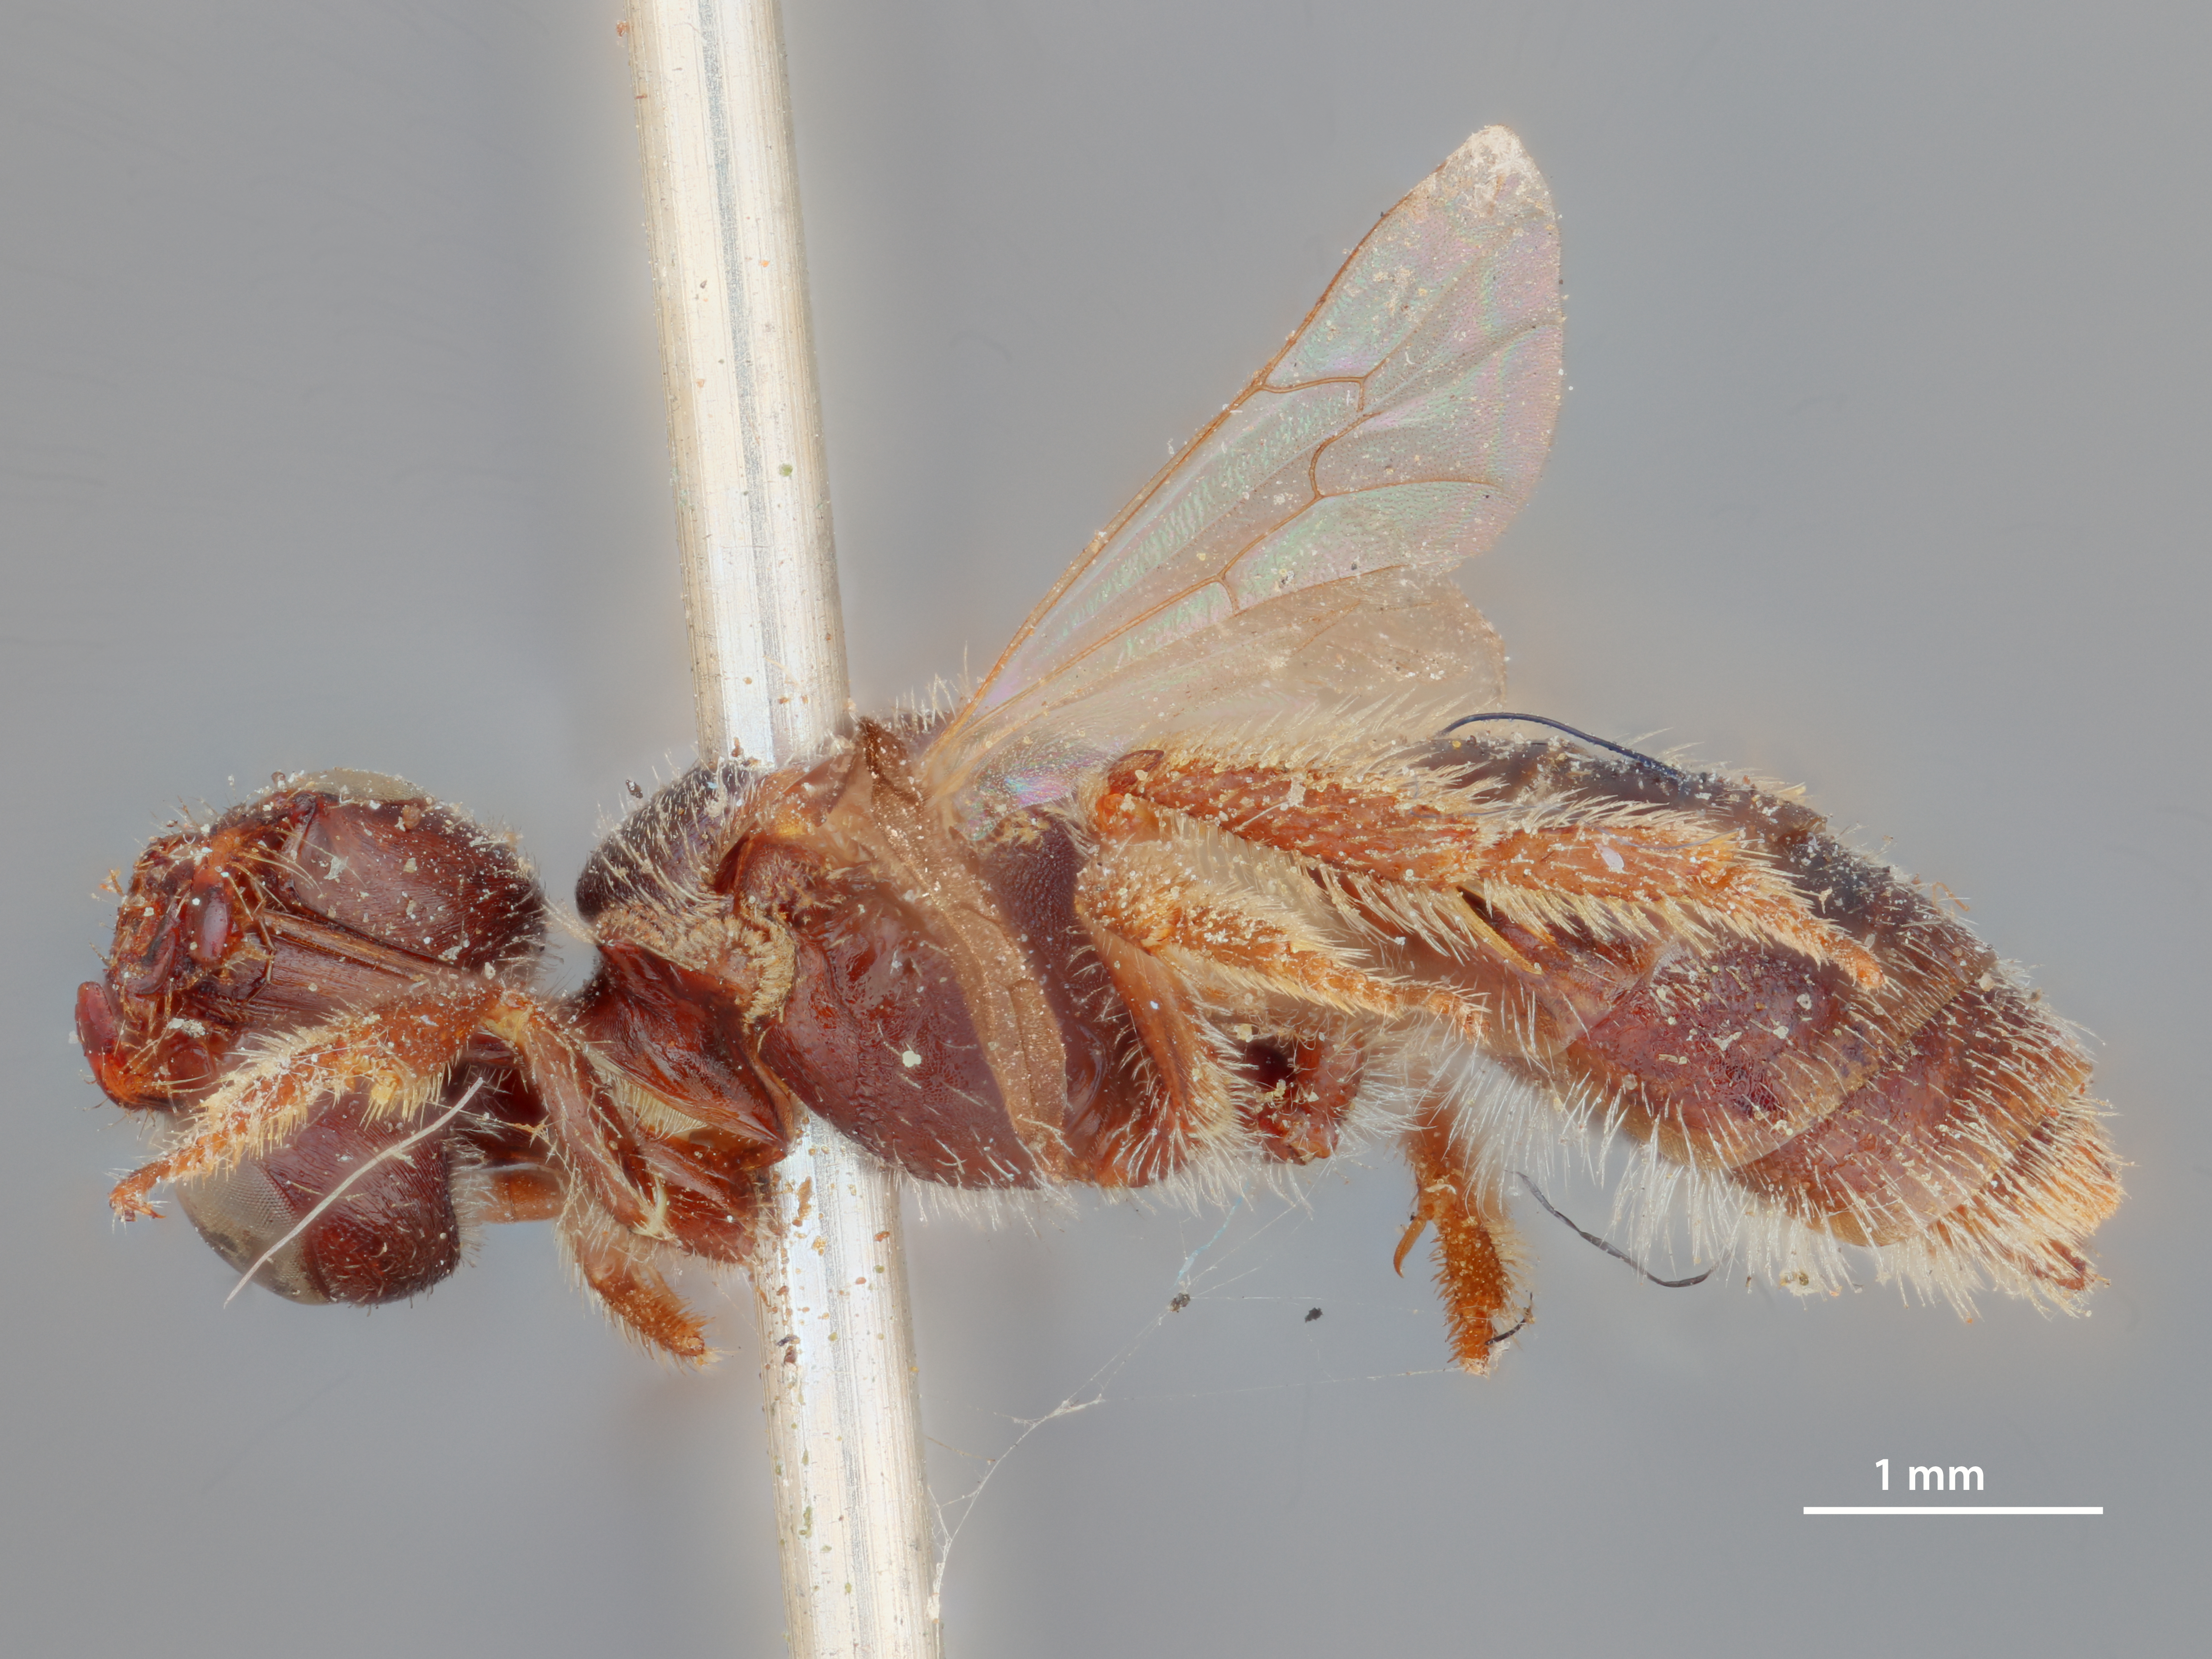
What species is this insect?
Halictus vachali
